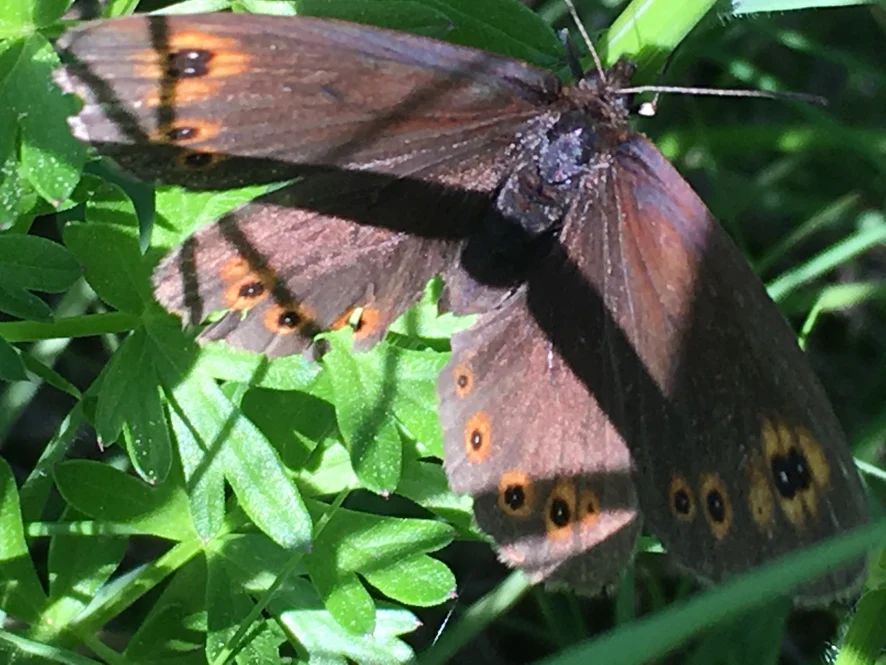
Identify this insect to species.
Erebia medusa
